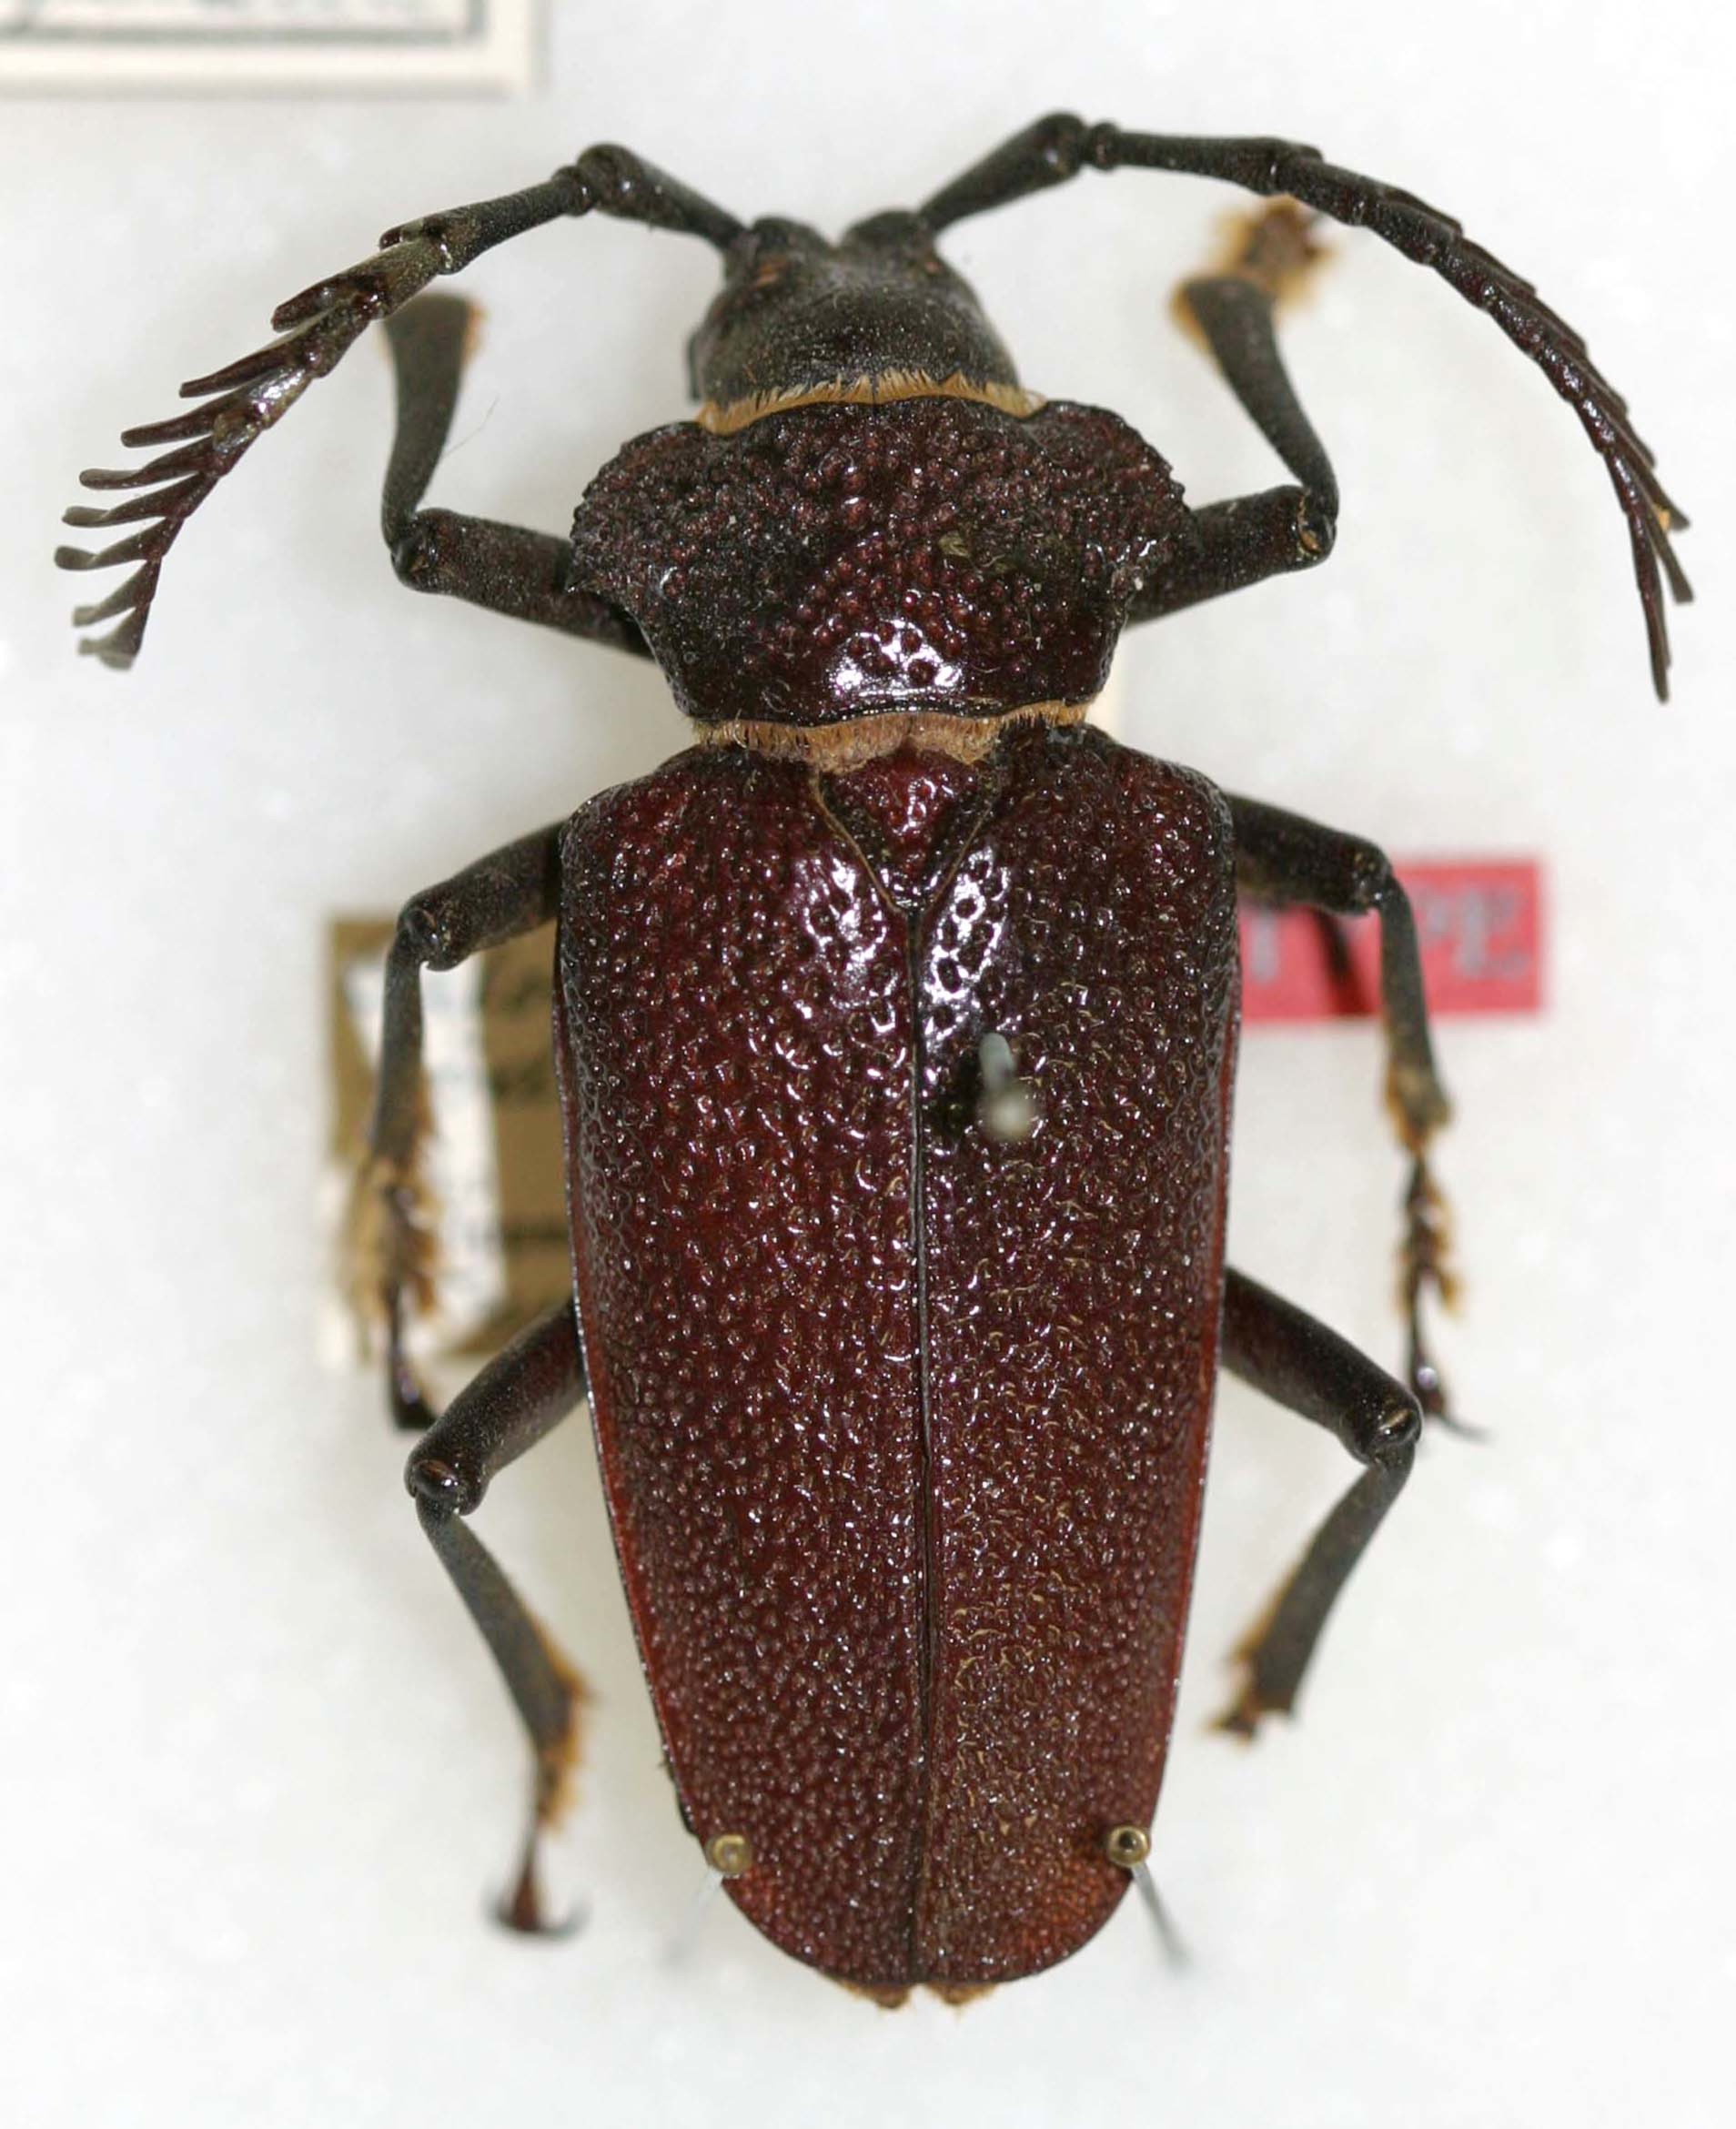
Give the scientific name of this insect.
Calocomus rodingeri
